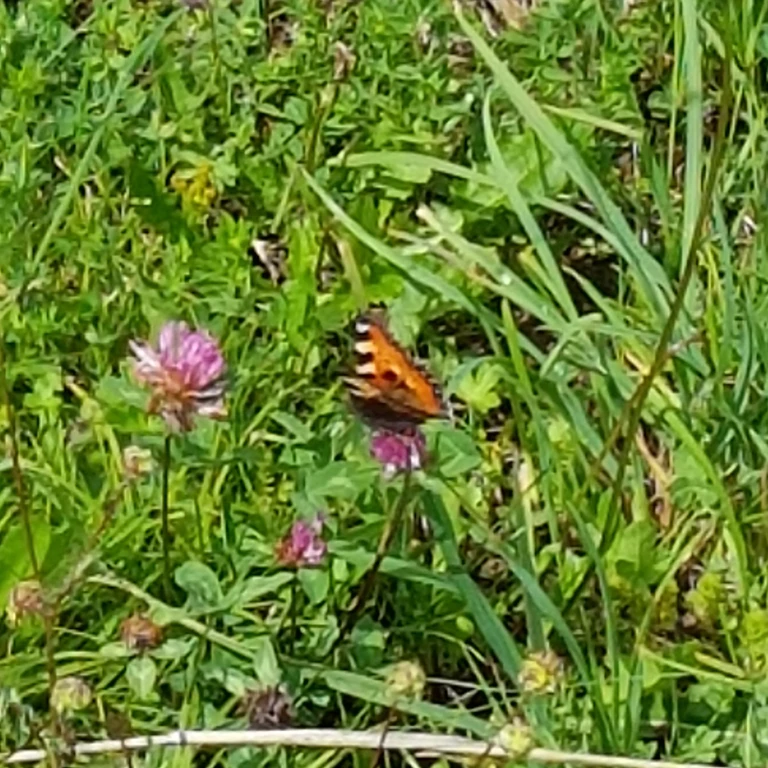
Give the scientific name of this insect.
Aglais urticae
